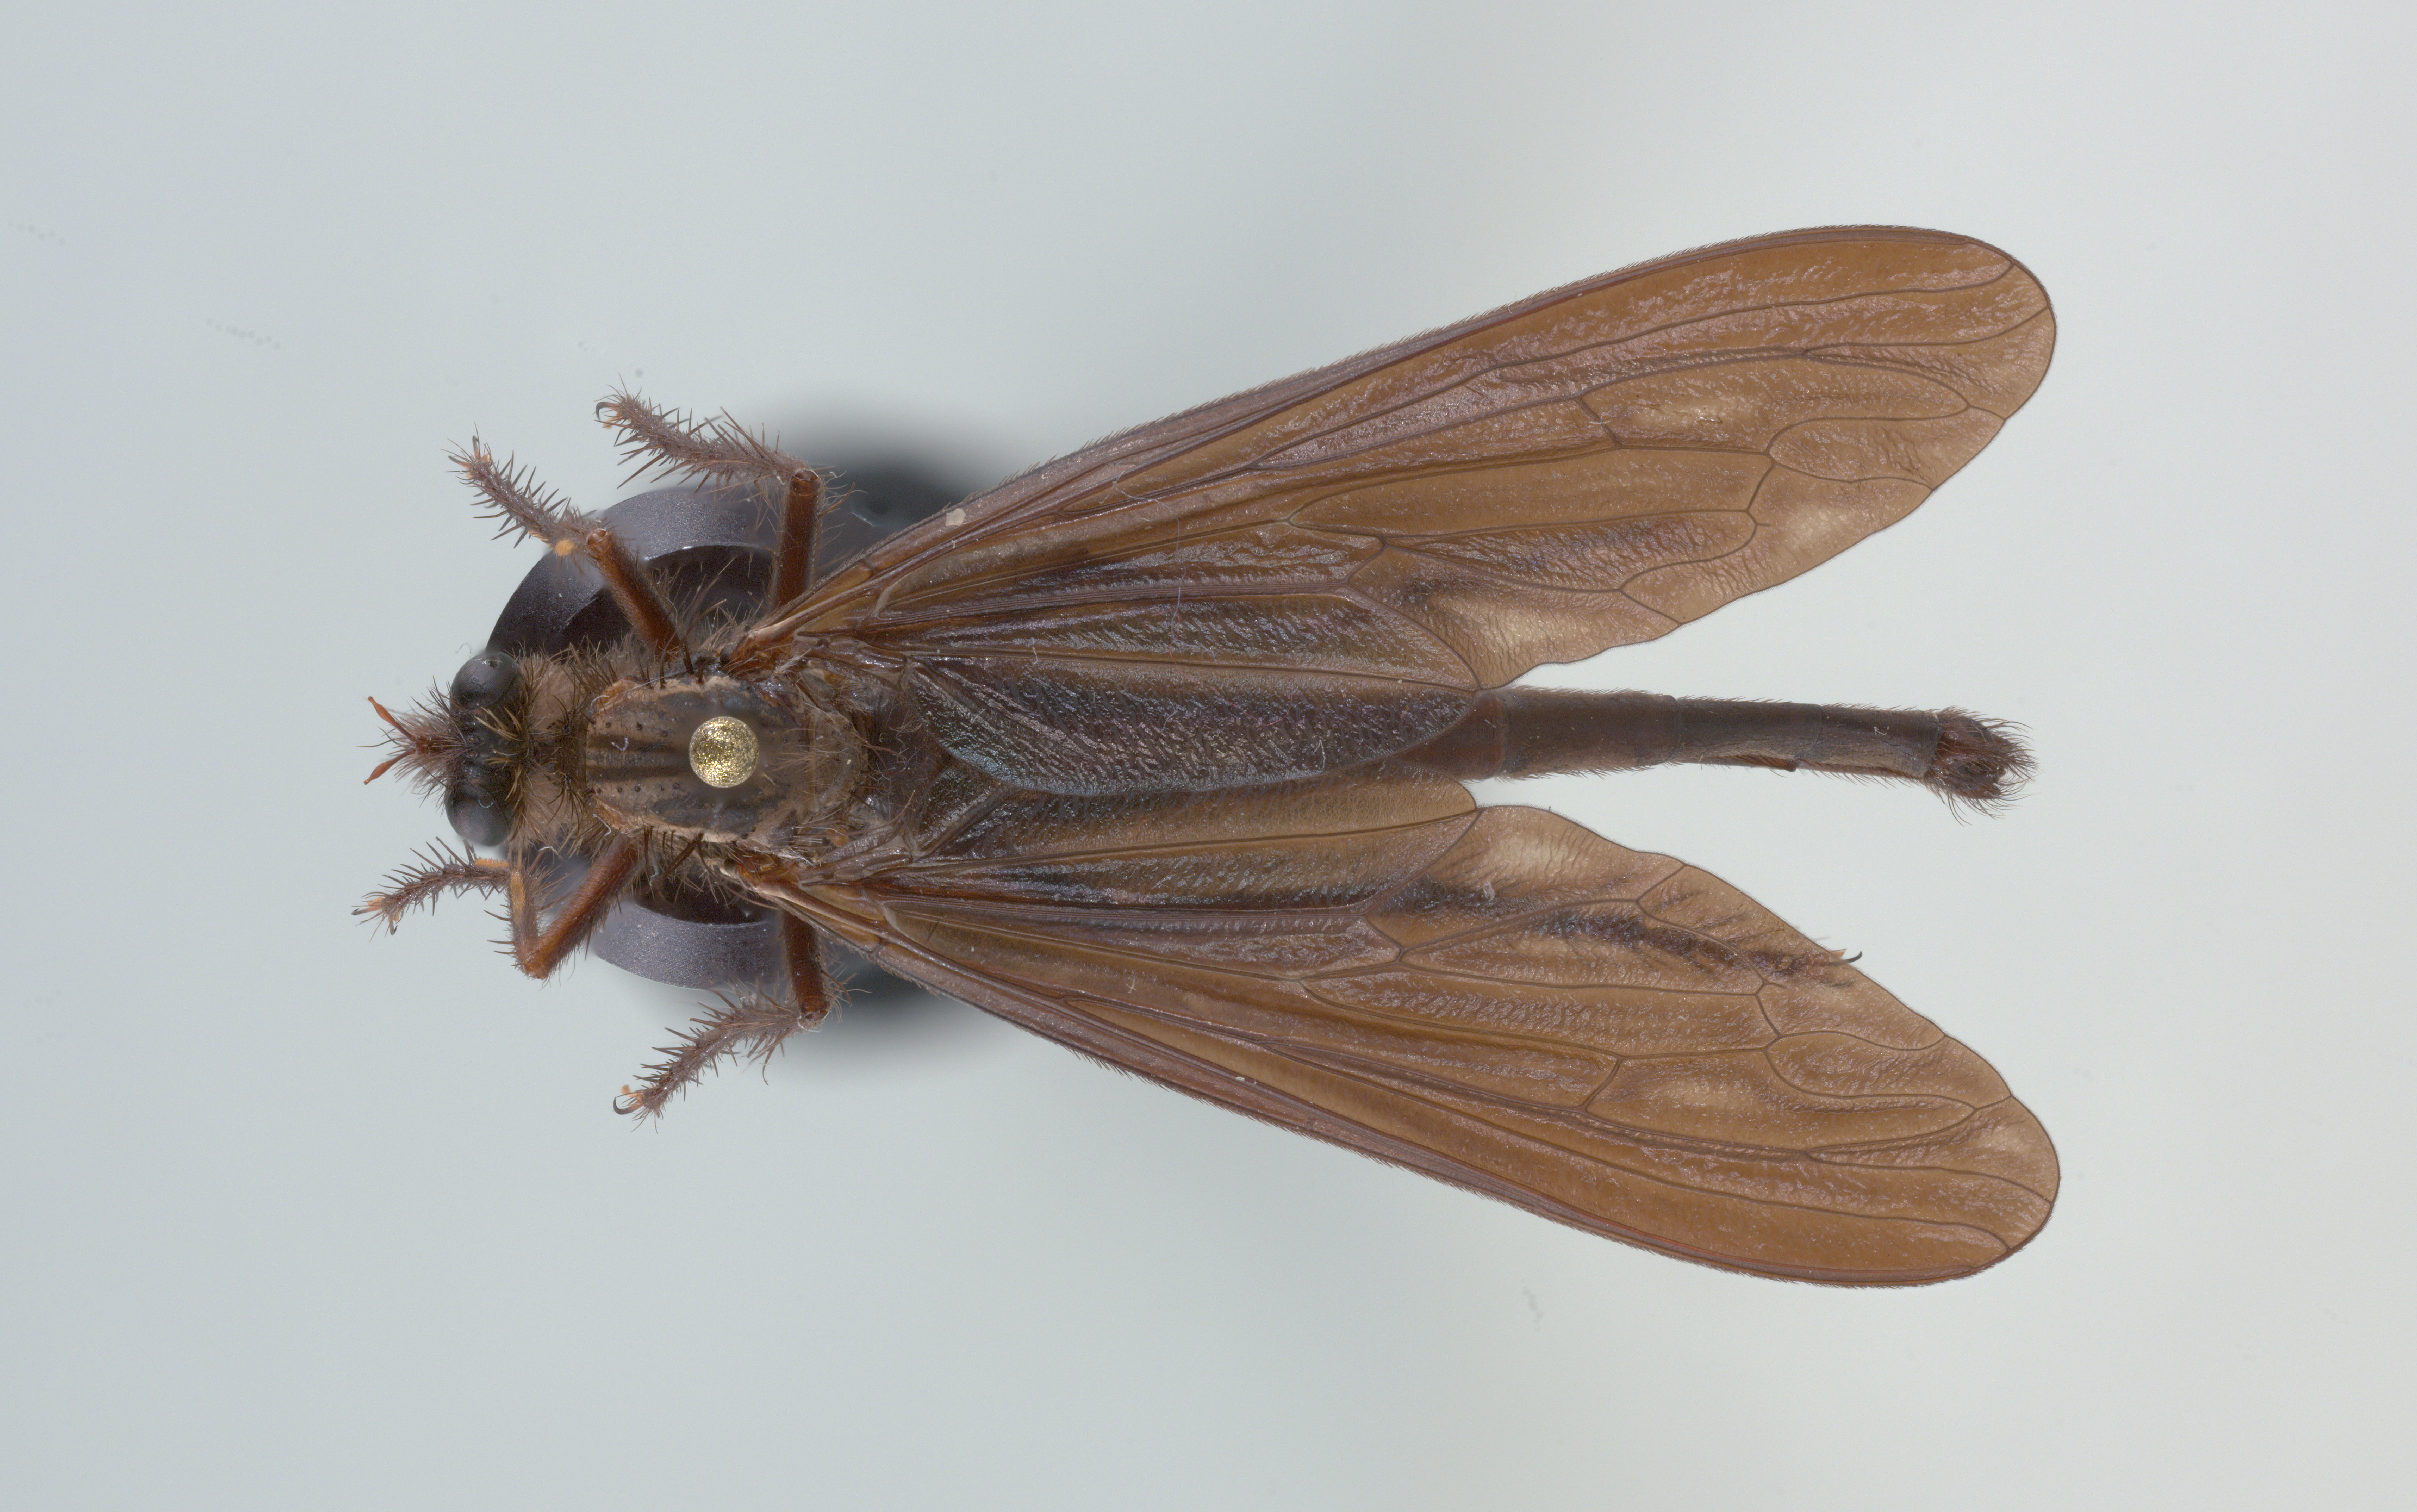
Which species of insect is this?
Daspletis vespertilio
